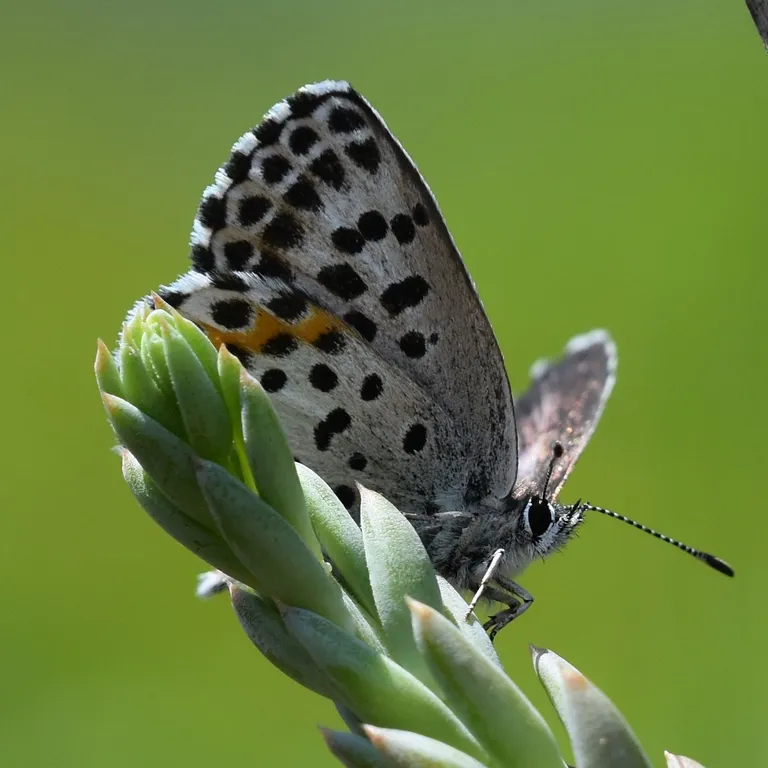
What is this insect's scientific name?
Scolitantides orion
